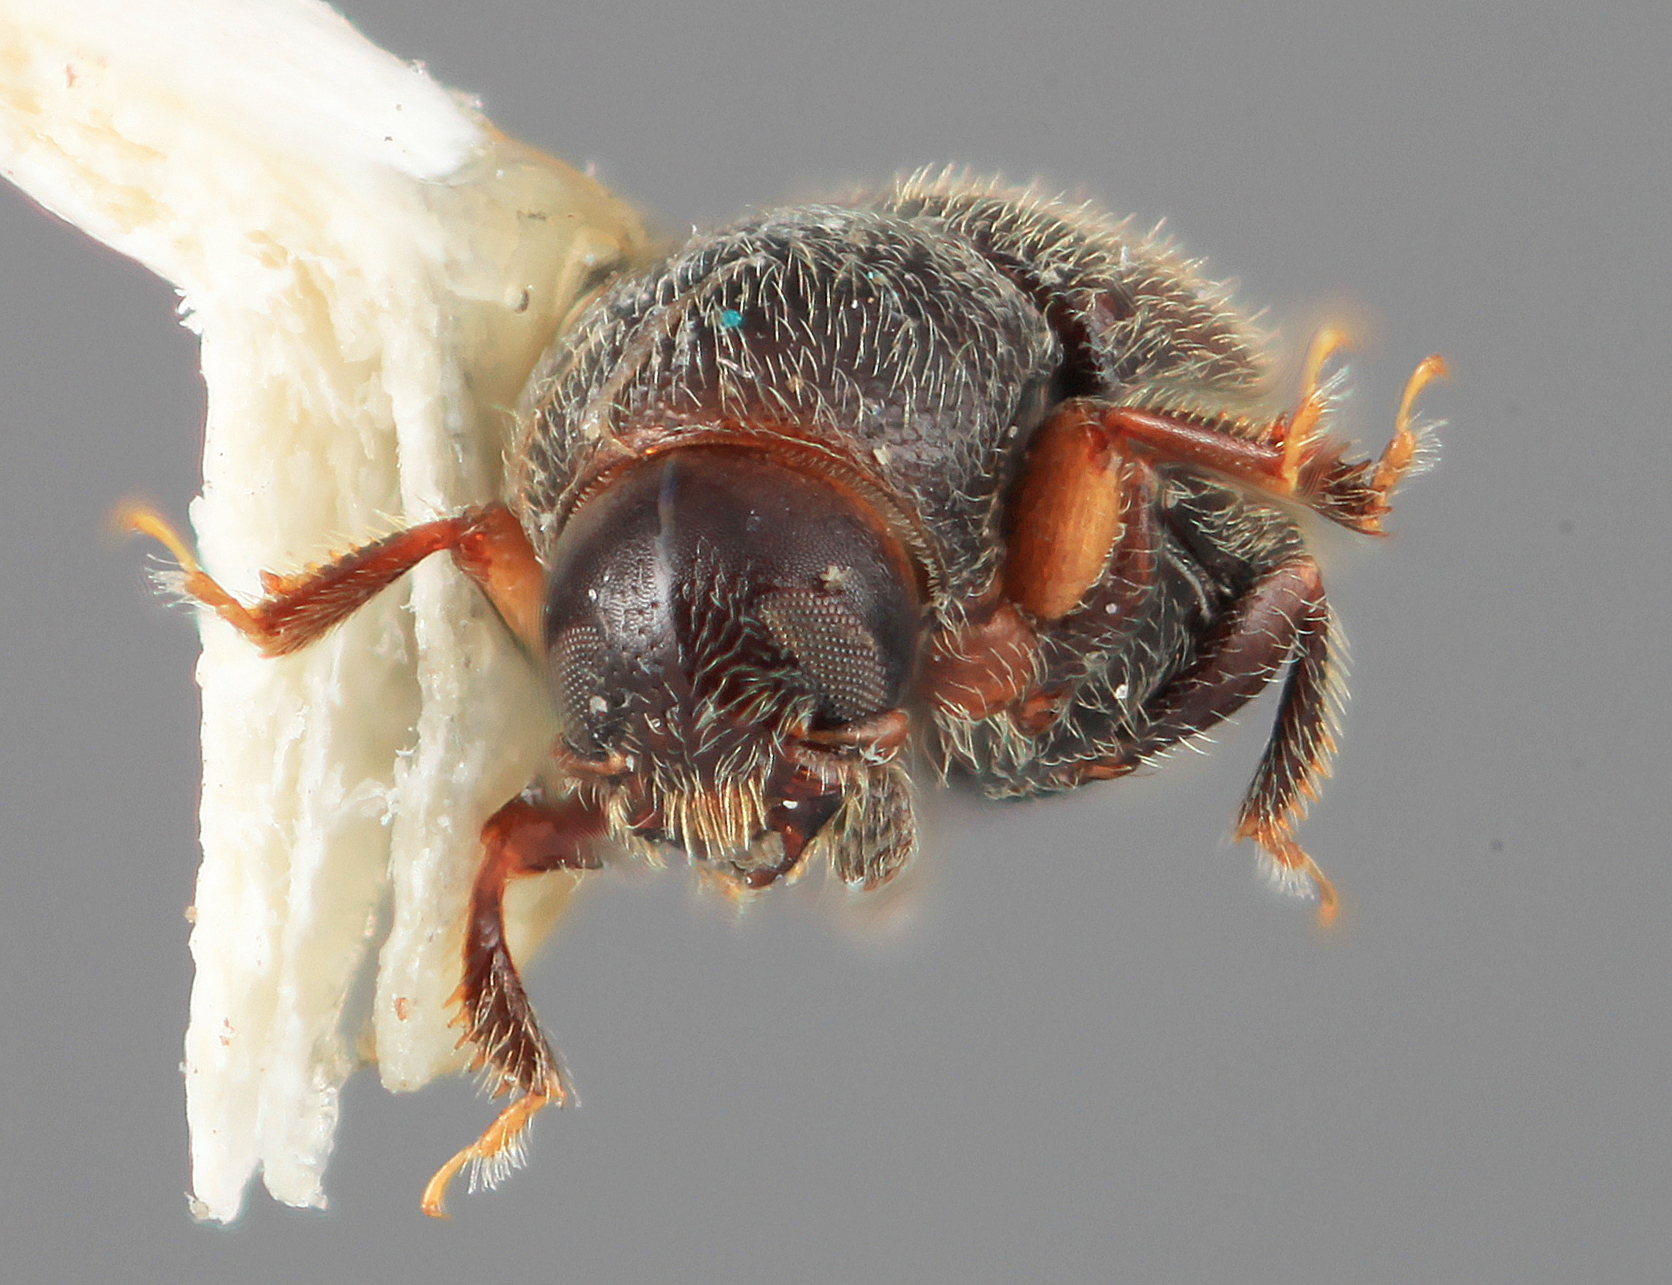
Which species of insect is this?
Scolytodes punctifer
